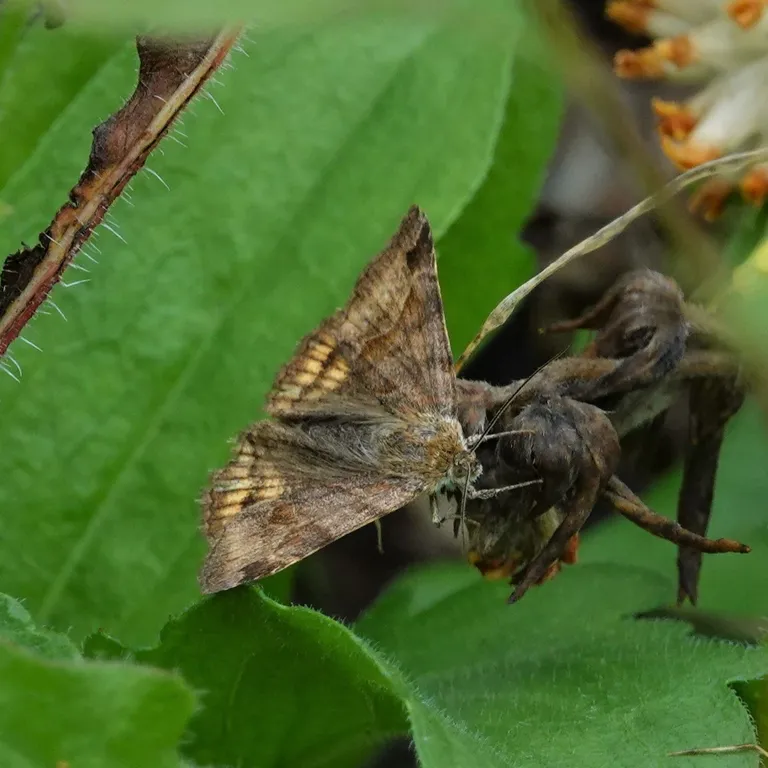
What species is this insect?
Euclidia glyphica
